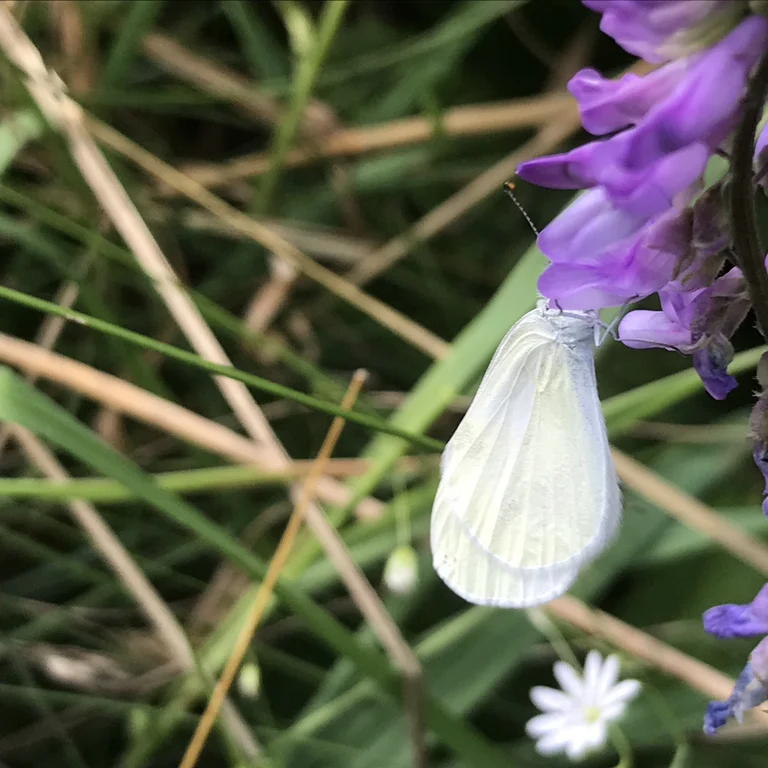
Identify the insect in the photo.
Leptidea sinapis/juvernica
